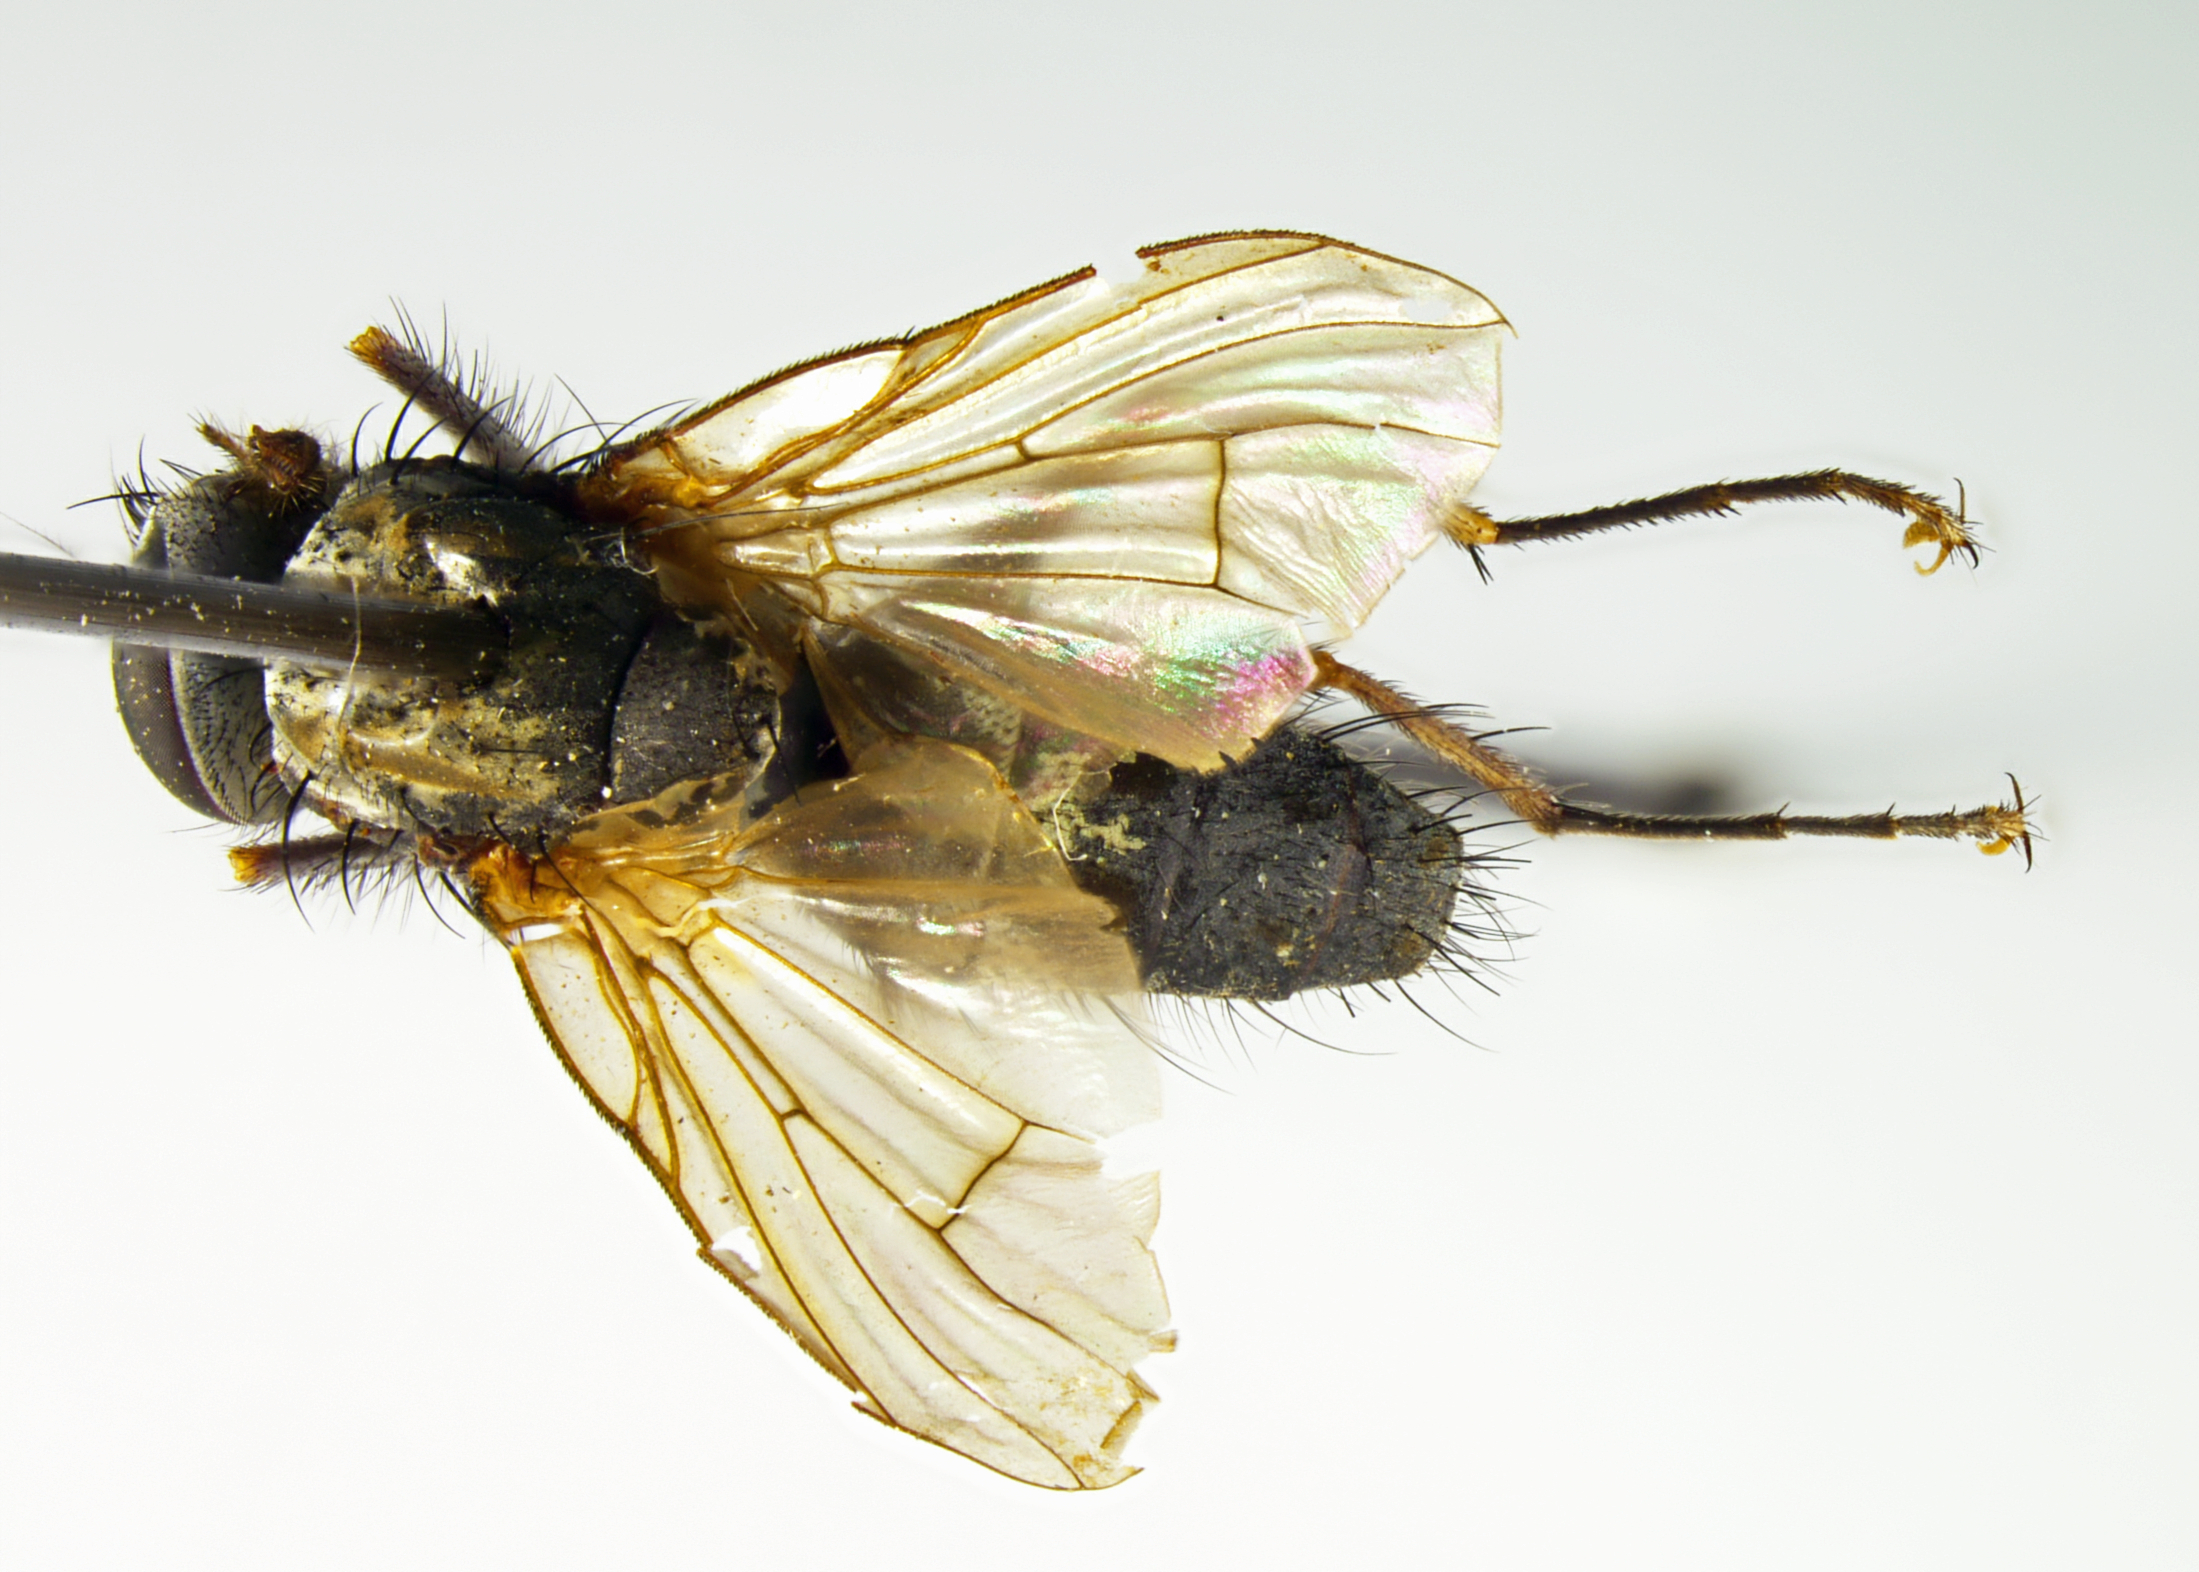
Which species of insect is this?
Helina lasiosterna
